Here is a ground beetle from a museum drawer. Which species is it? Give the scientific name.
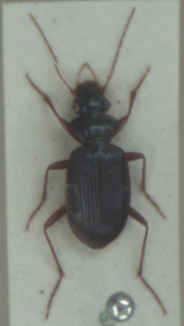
Leistus fulvibarbis
